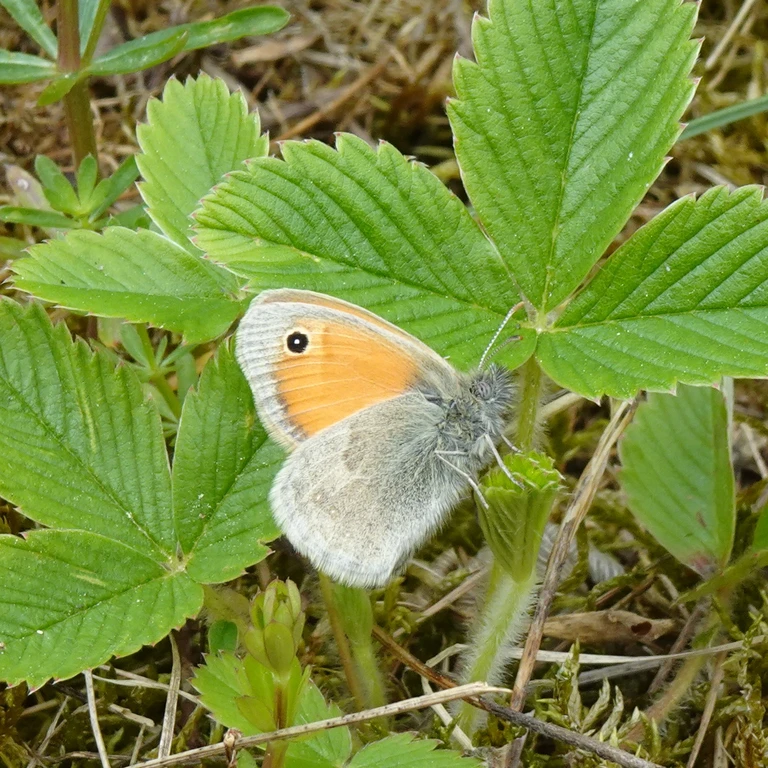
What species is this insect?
Coenonympha pamphilus
